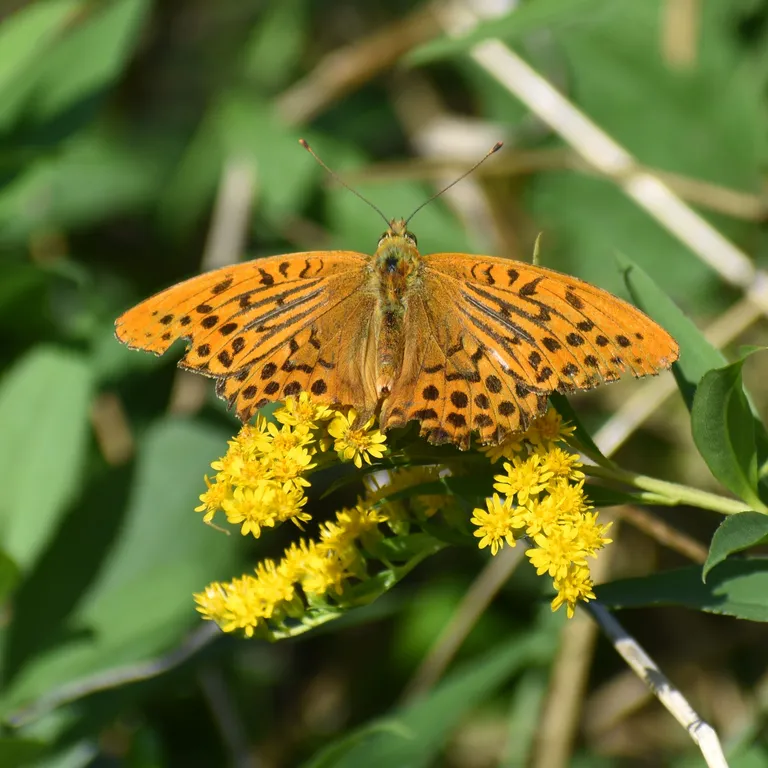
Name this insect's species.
Argynnis paphia
